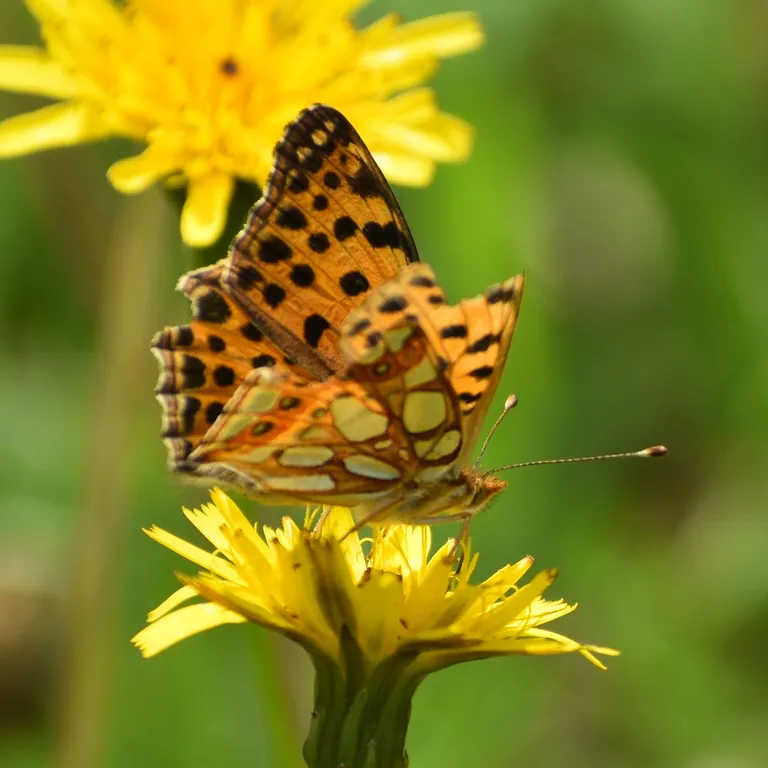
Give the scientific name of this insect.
Issoria lathonia
